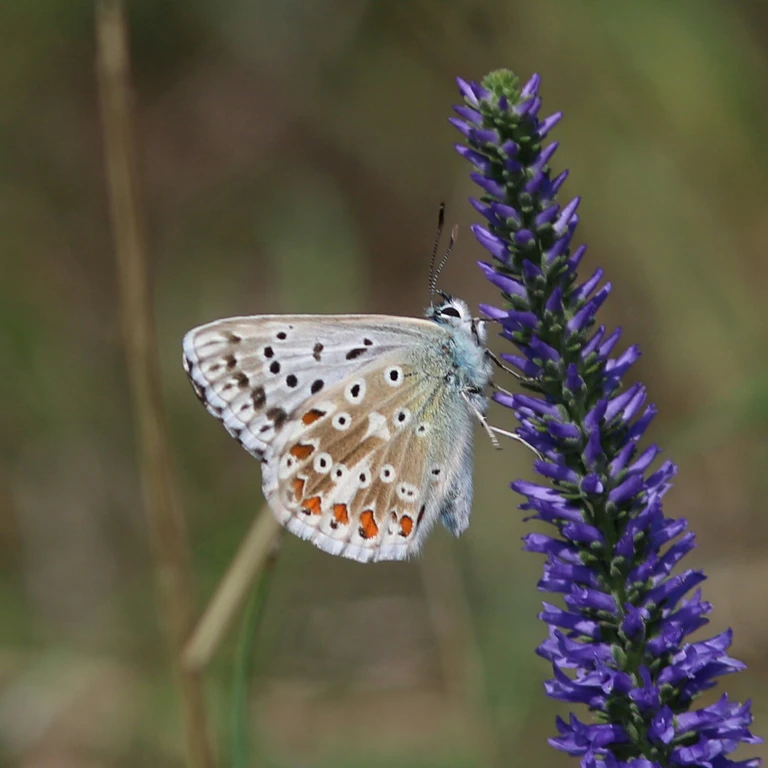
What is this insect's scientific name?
Lysandra coridon
